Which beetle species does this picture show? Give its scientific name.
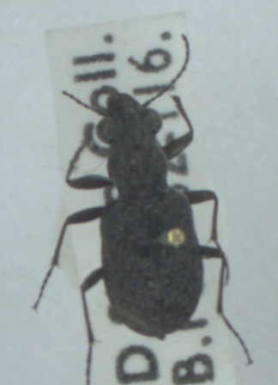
Elaphrus cupreus
